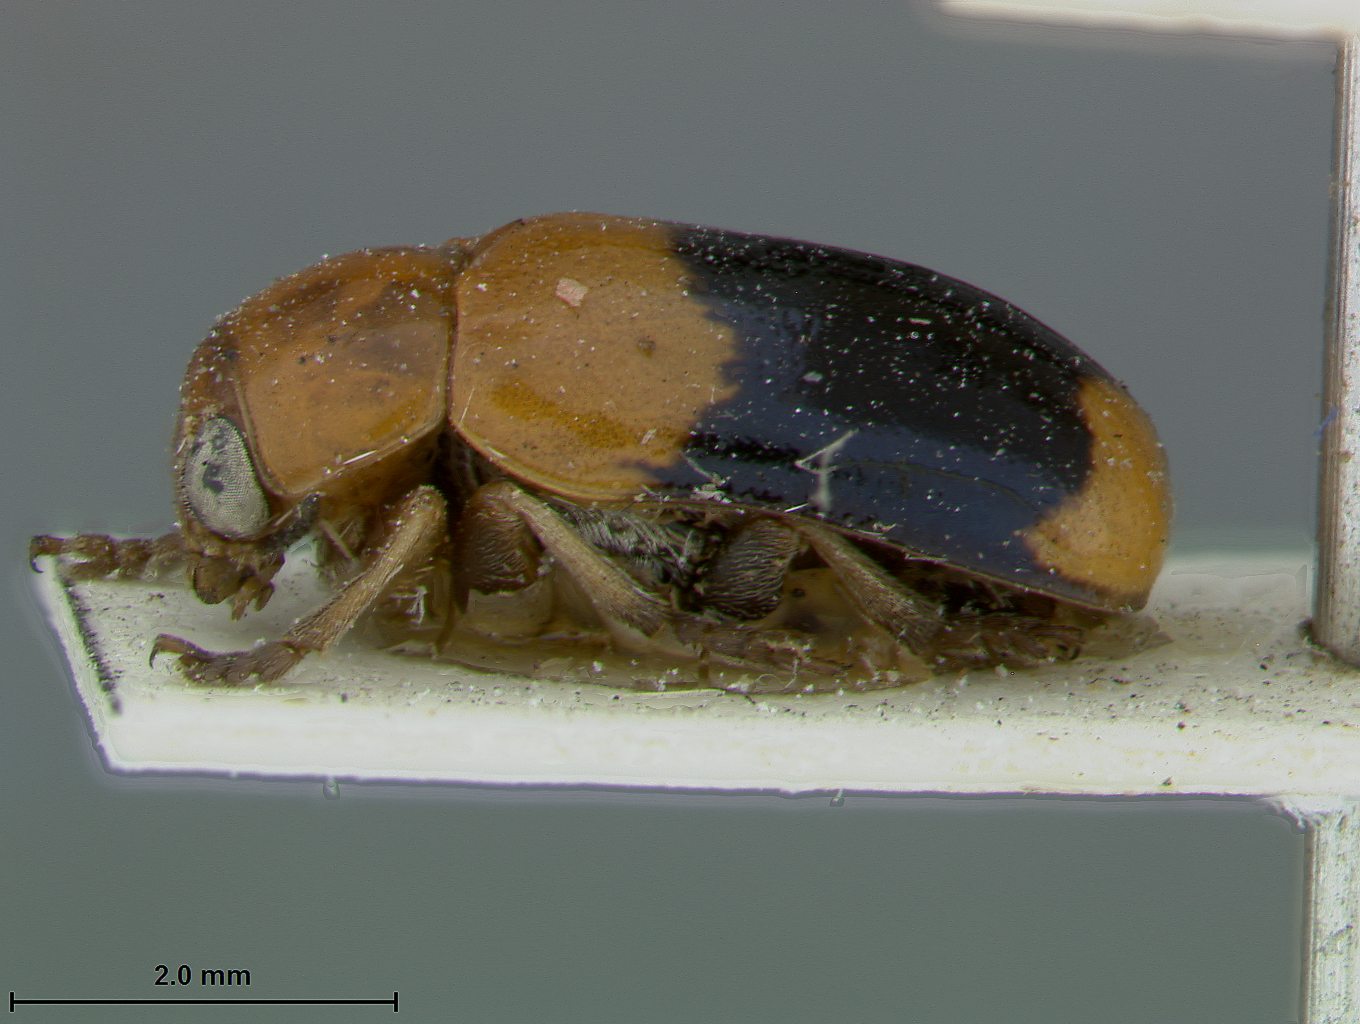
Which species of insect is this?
Smaragdina fabrei
